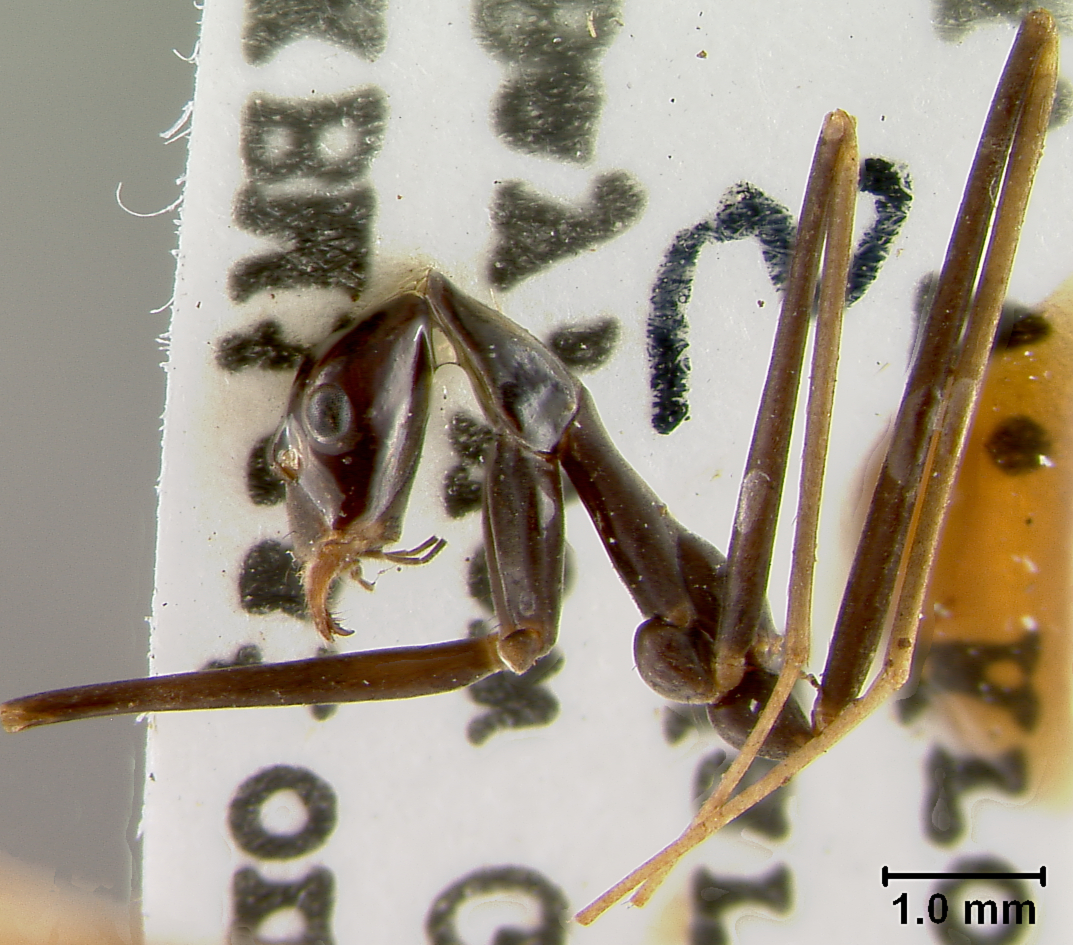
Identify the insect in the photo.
Leptomyrmex contractus
